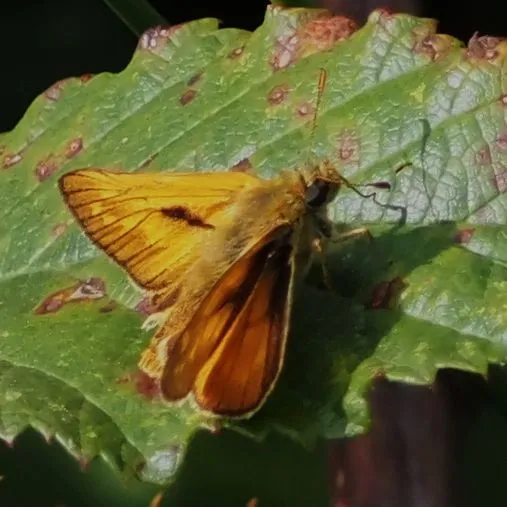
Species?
Ochlodes sylvanus (also Ochlodes venata)
